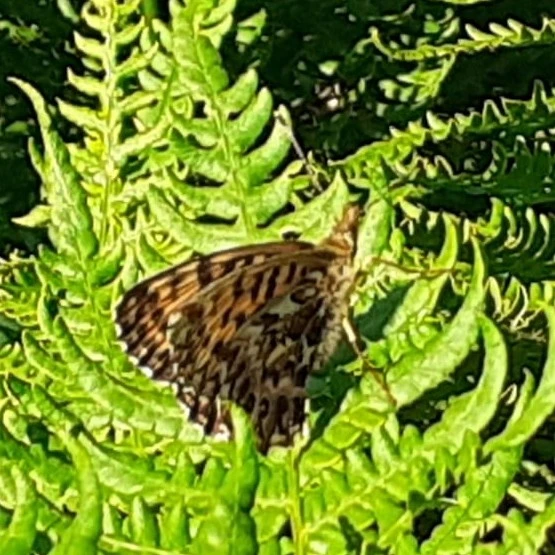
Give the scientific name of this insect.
Boloria titania
